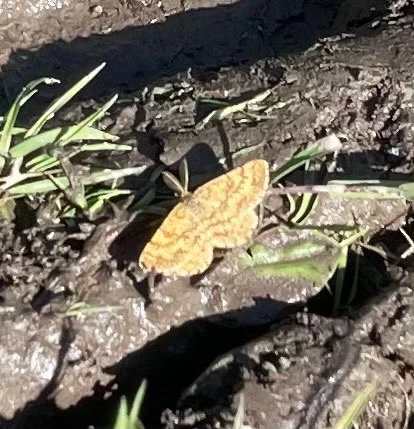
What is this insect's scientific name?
Ematurga atomaria
